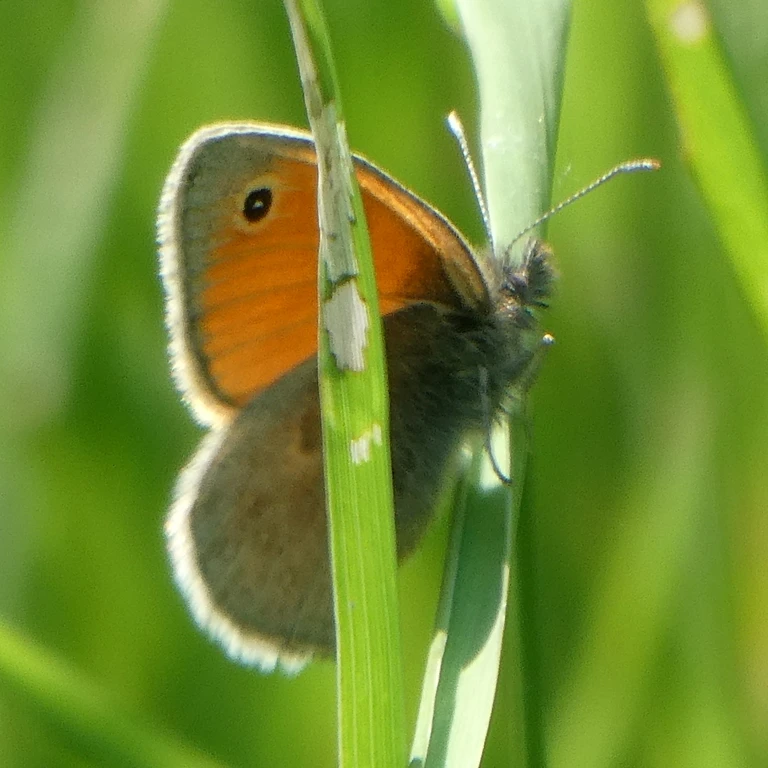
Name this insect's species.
Coenonympha pamphilus
